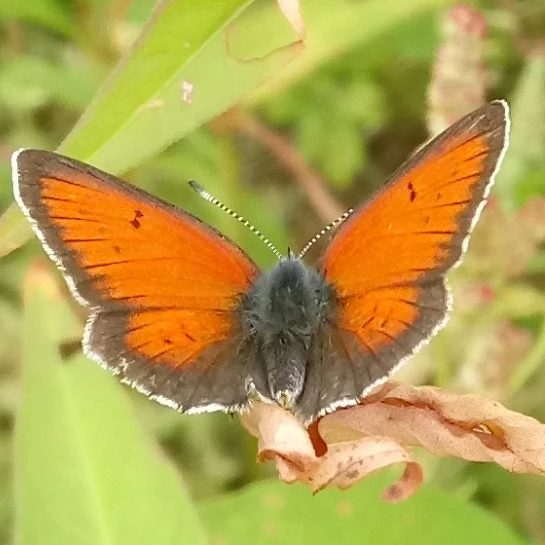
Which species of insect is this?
Lycaena hippothoe (also Palaeochrysophanus hippothoe)
